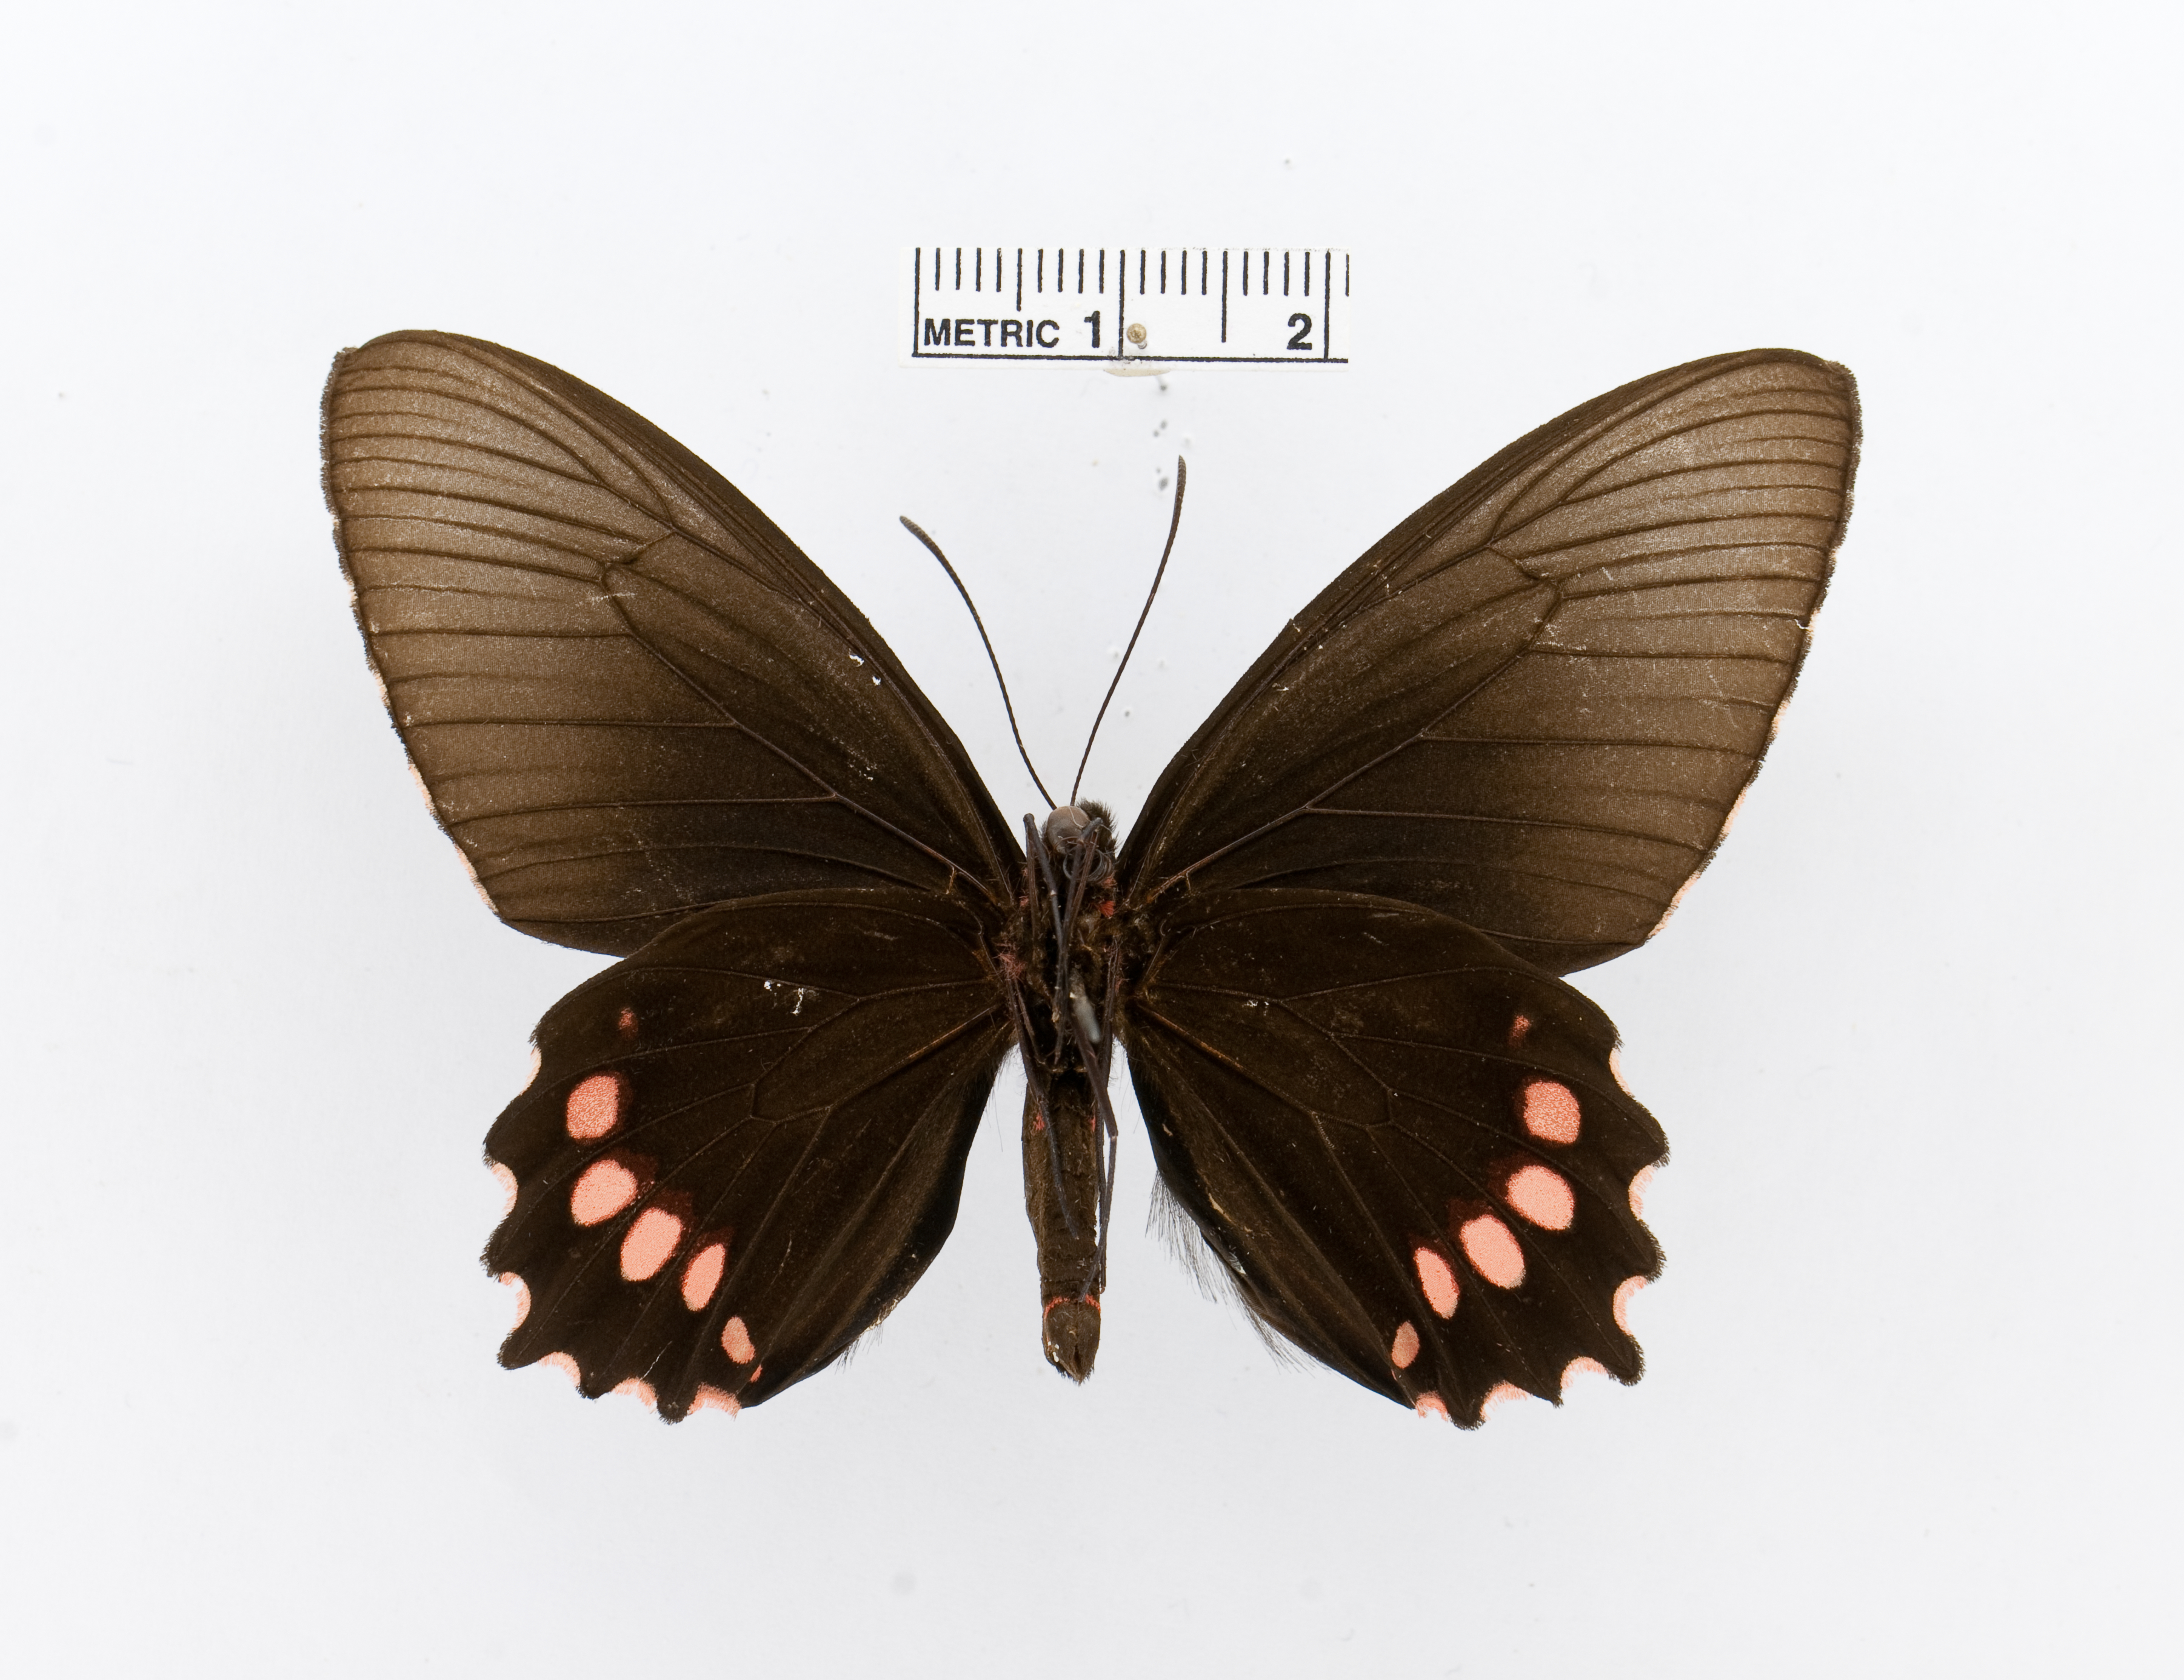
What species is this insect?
Parides panthonus
